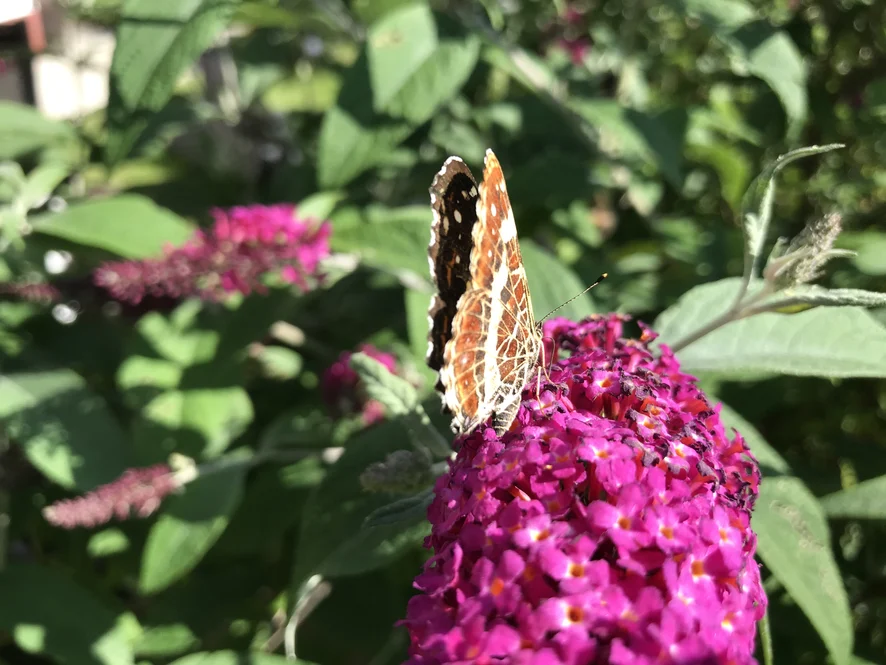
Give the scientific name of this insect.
Araschnia levana
